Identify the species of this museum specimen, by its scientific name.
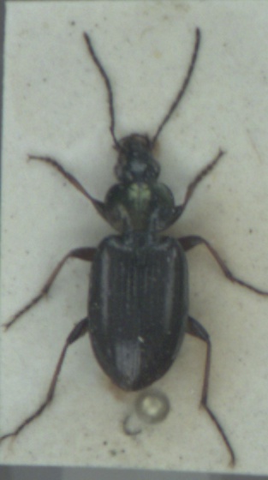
Agonum muelleri
